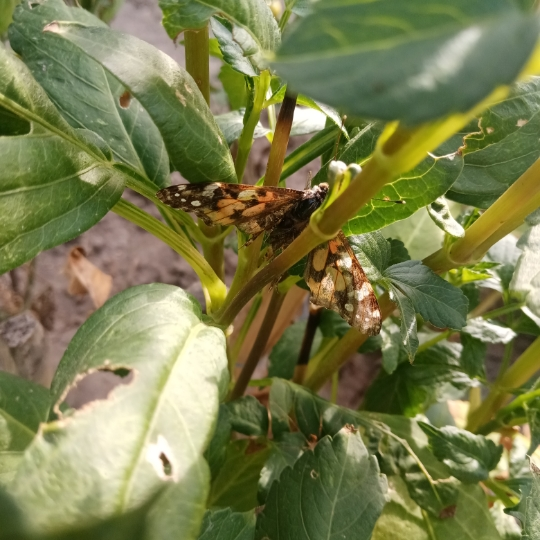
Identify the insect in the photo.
Vanessa cardui
